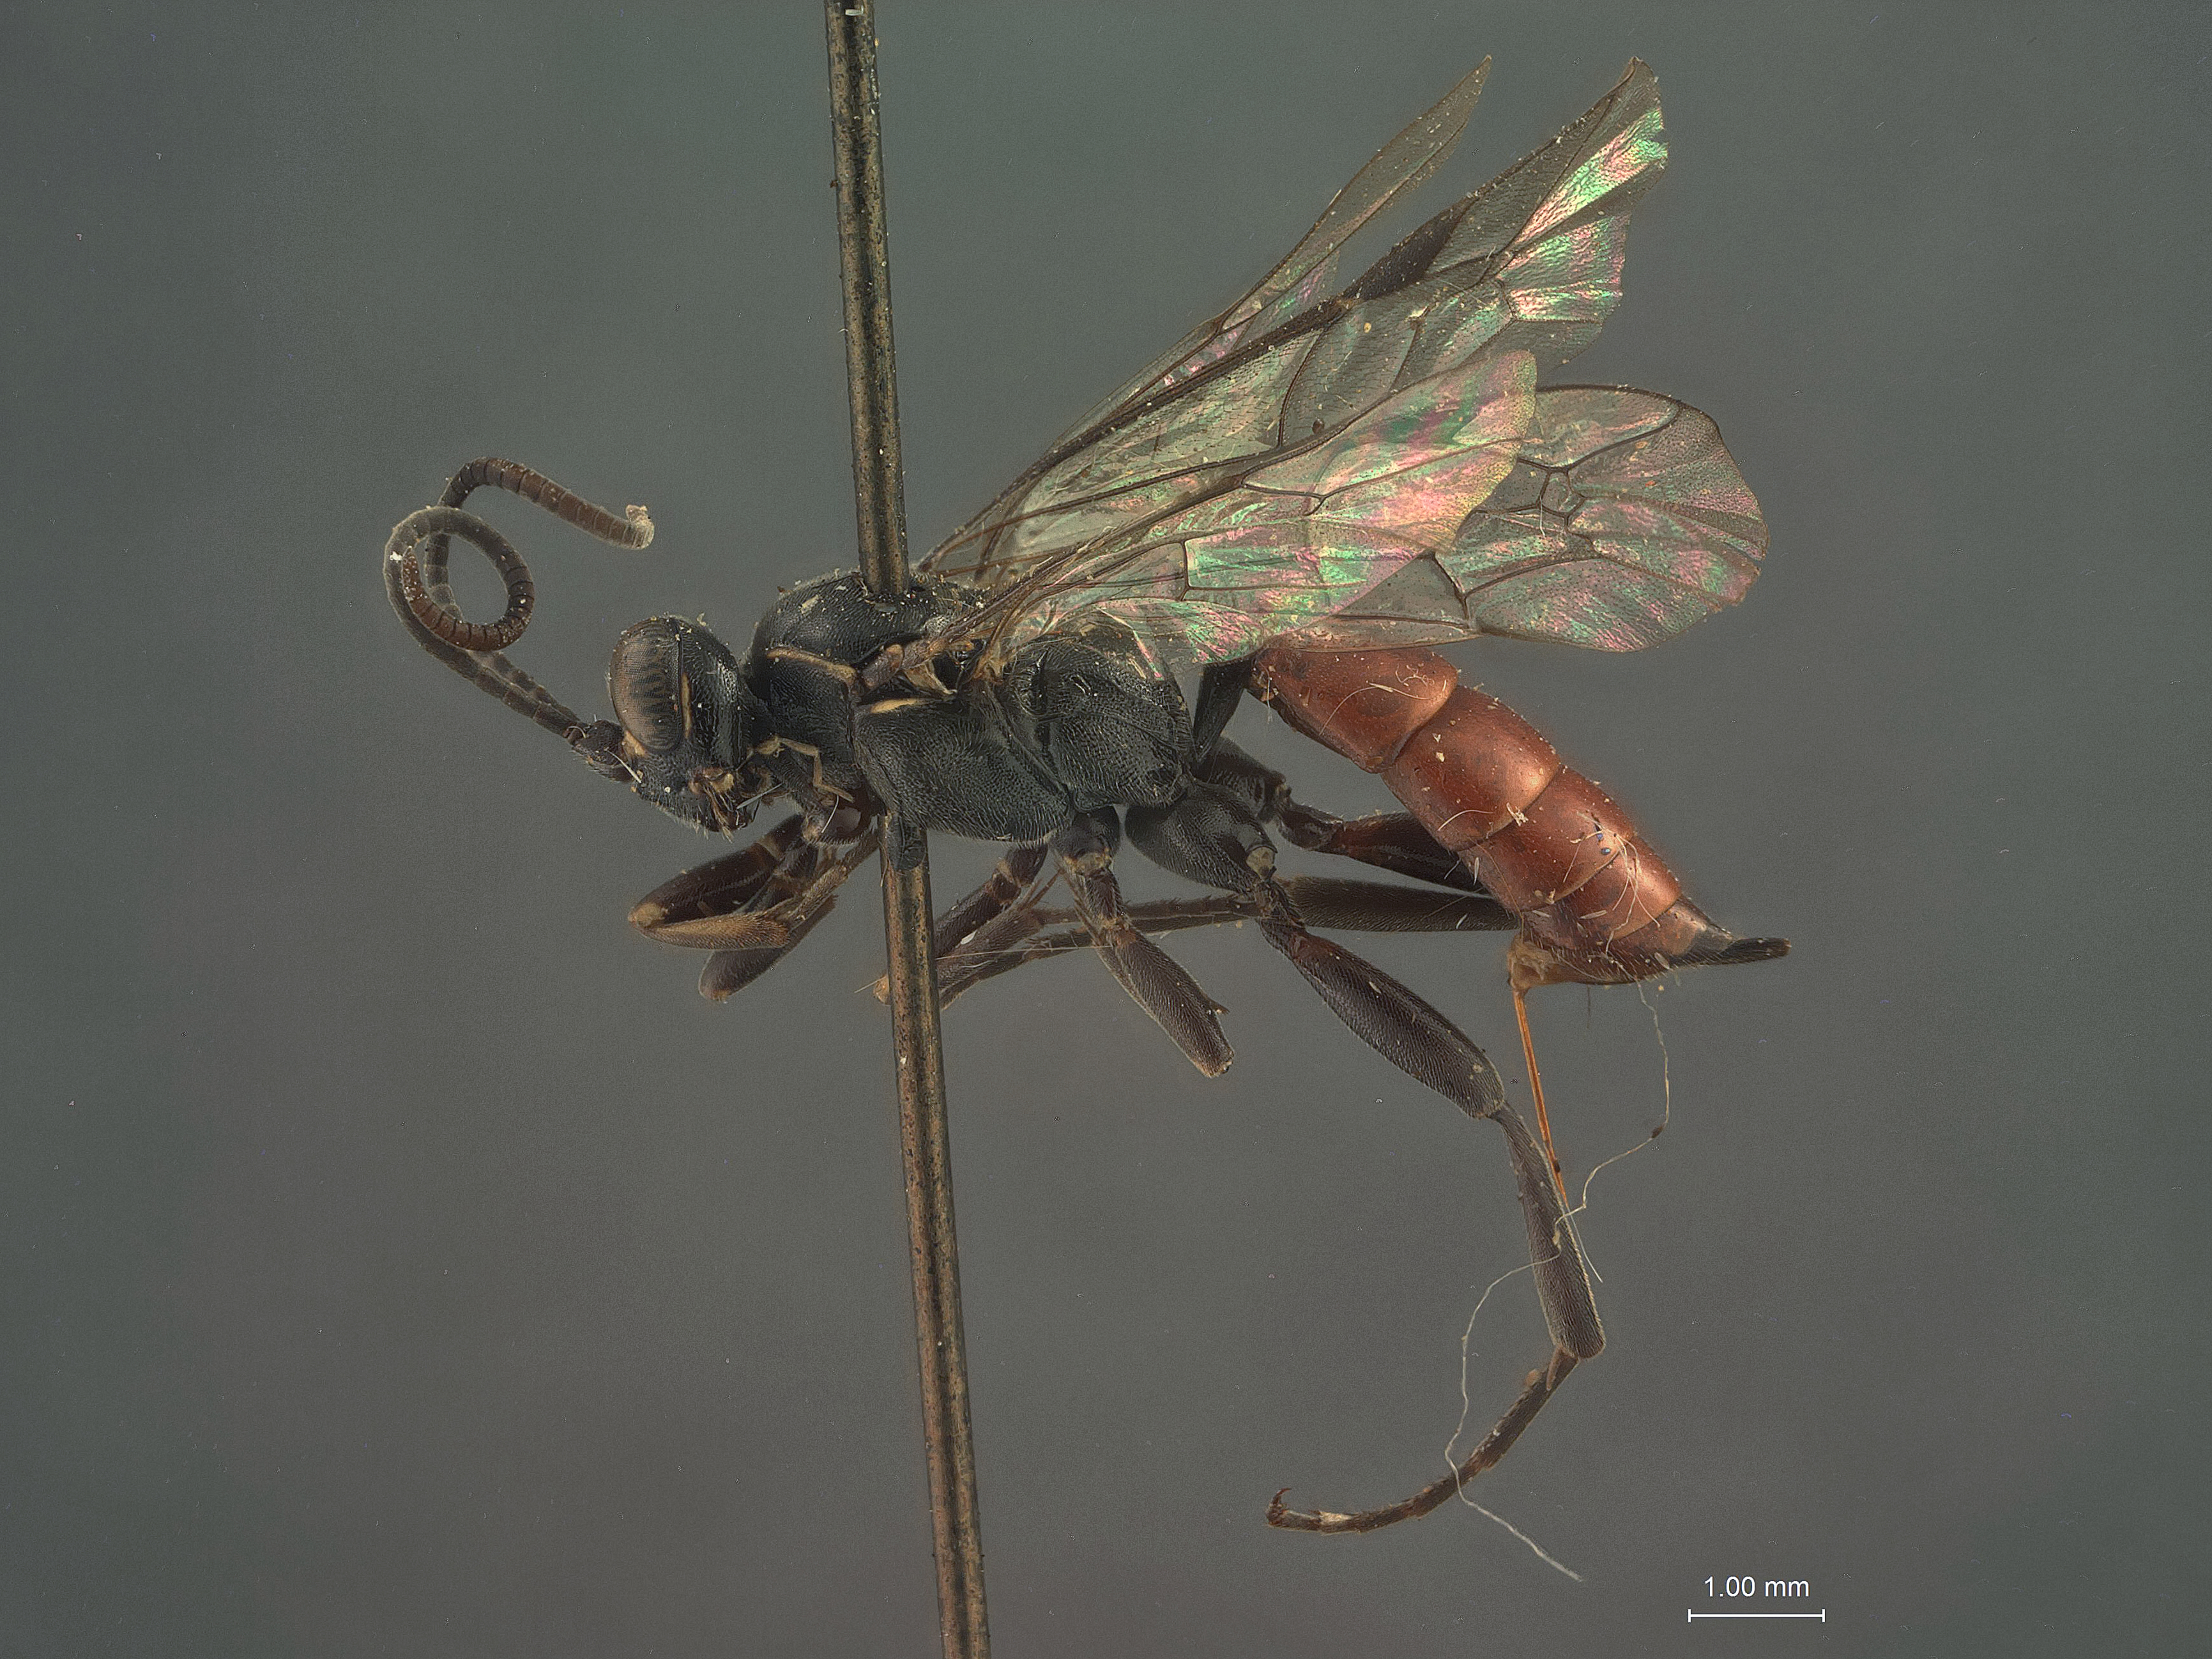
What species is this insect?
Coelichneumonops walkleyae
